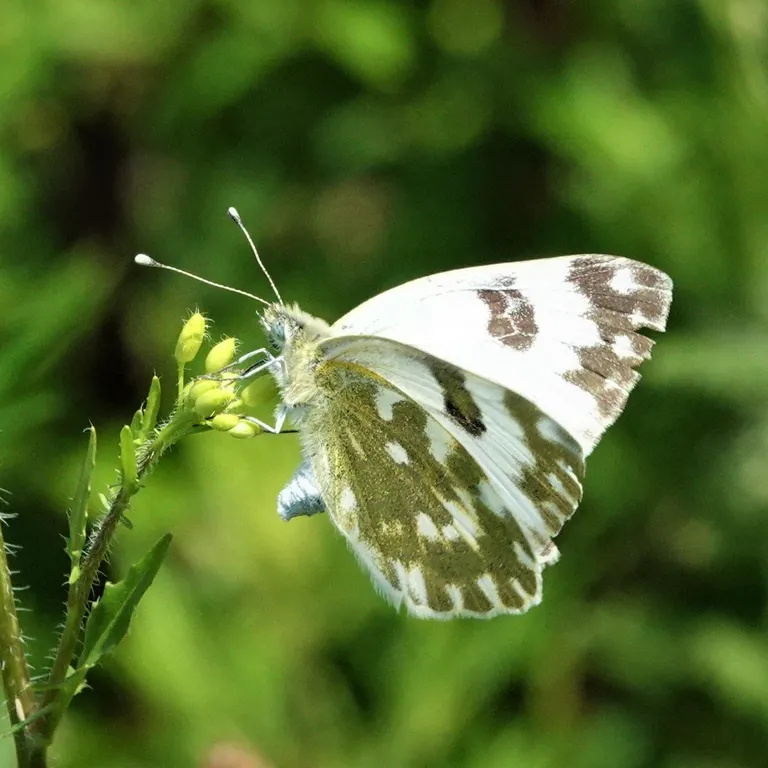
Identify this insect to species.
Pontia edusa
